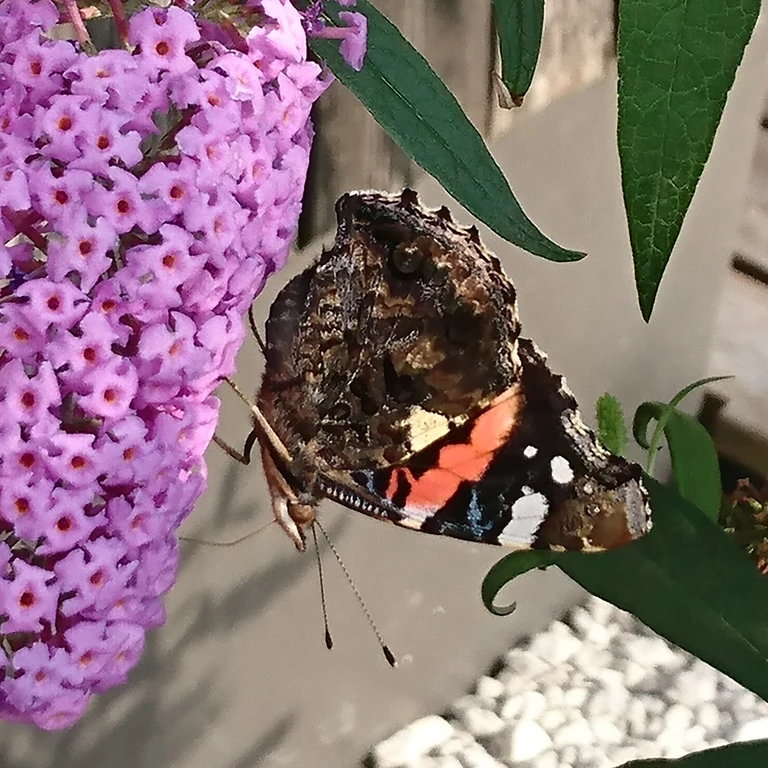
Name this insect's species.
Vanessa atalanta
